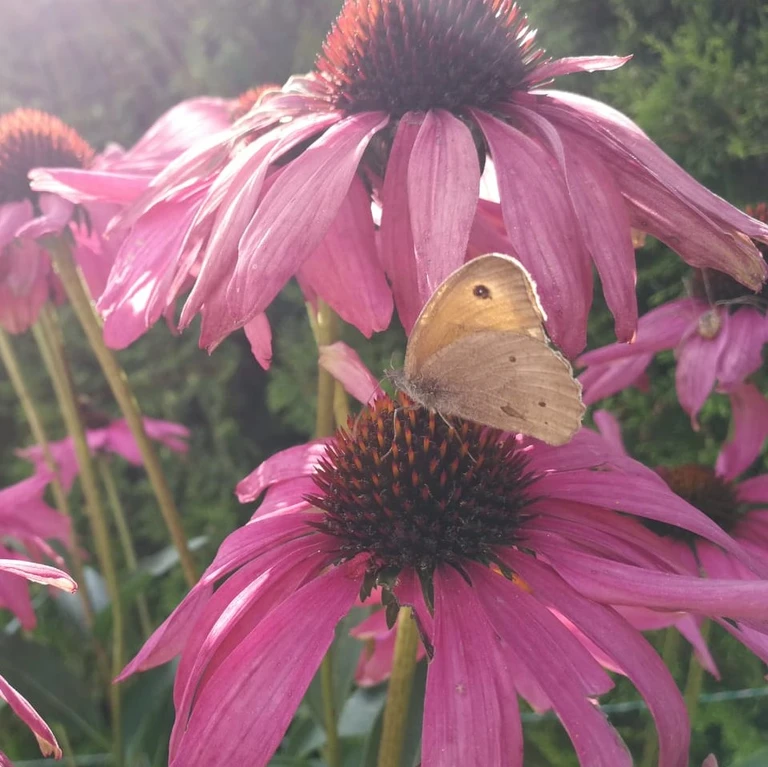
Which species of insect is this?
Maniola jurtina
